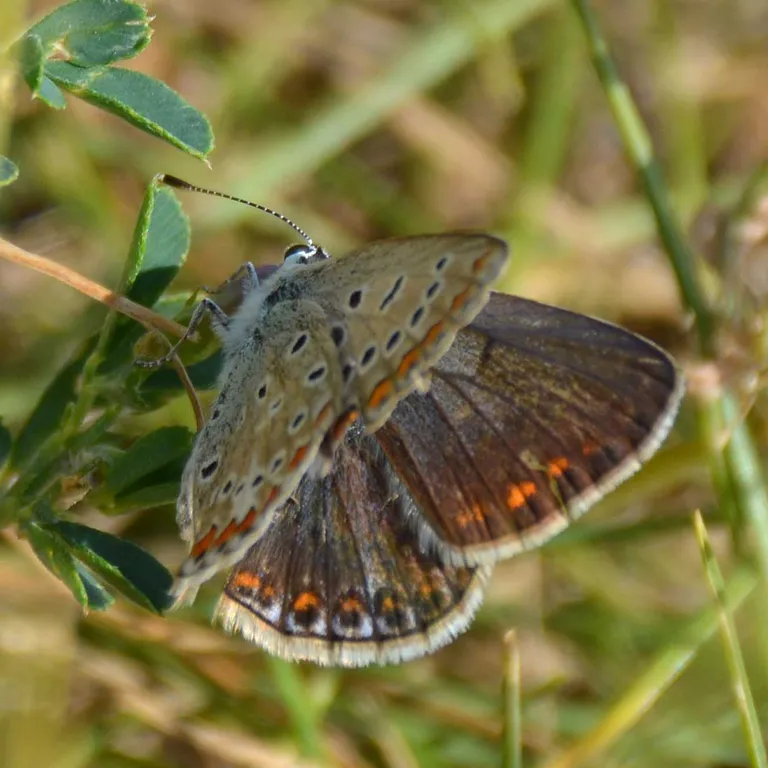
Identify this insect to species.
Polyommatus icarus
